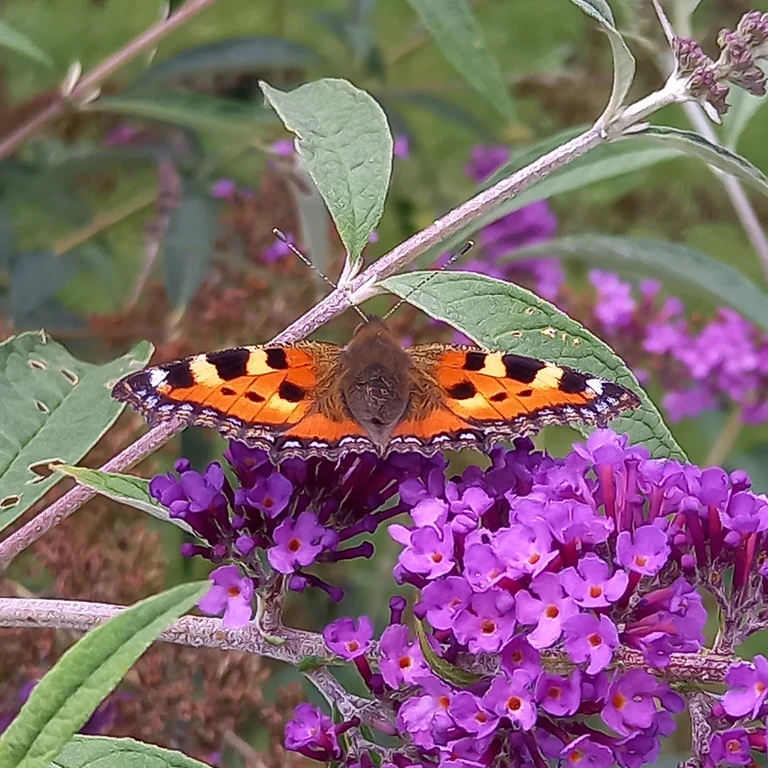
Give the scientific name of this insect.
Aglais urticae
